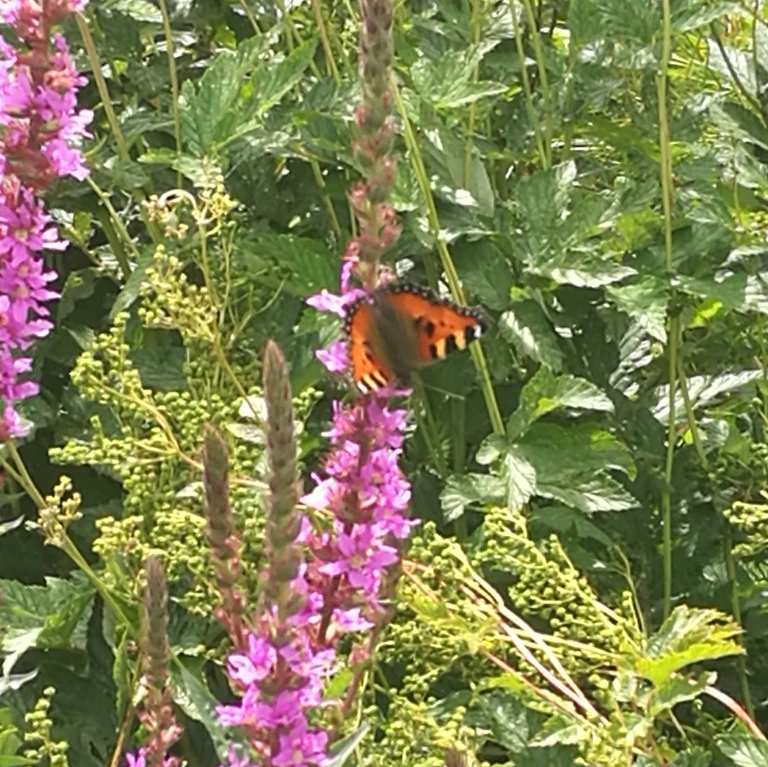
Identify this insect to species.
Aglais urticae
